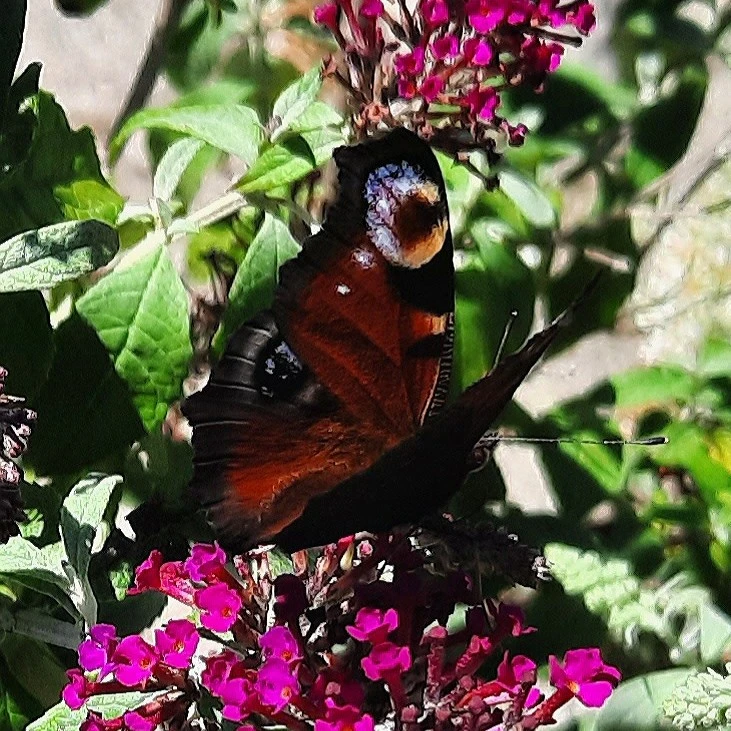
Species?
Aglais io
